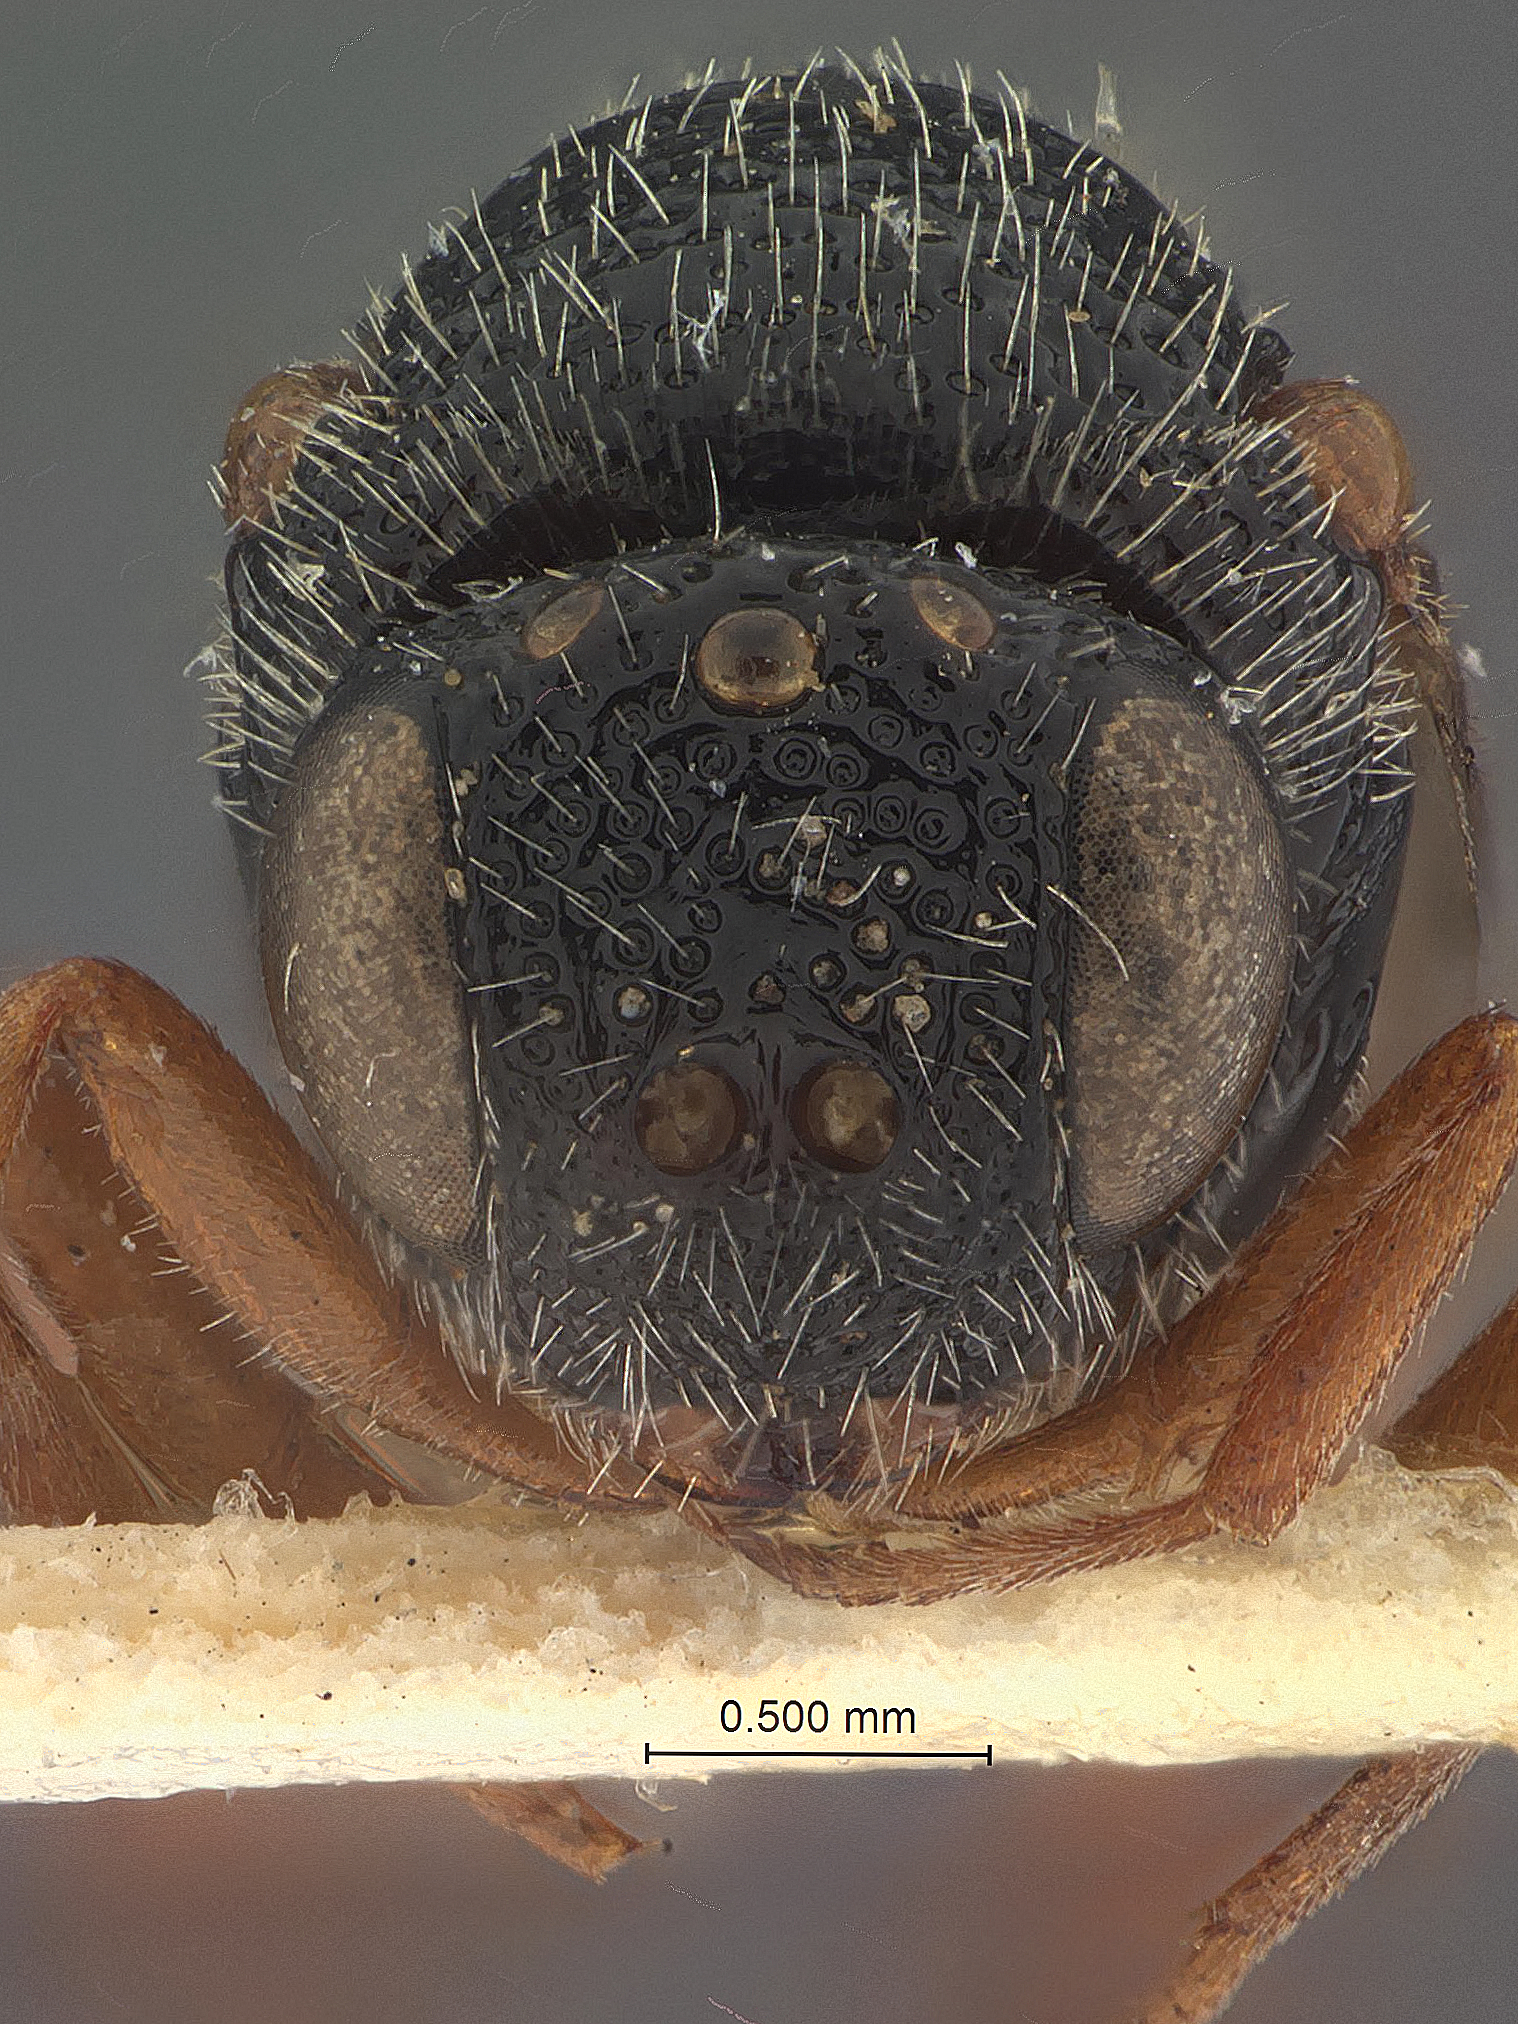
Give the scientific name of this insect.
Hyptia femorata
